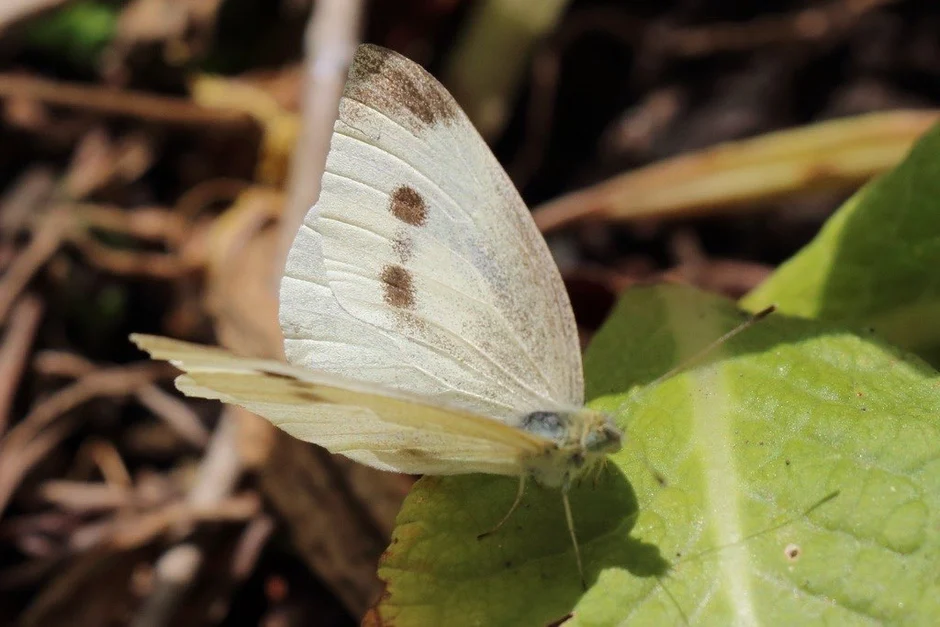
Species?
Pieris rapae
